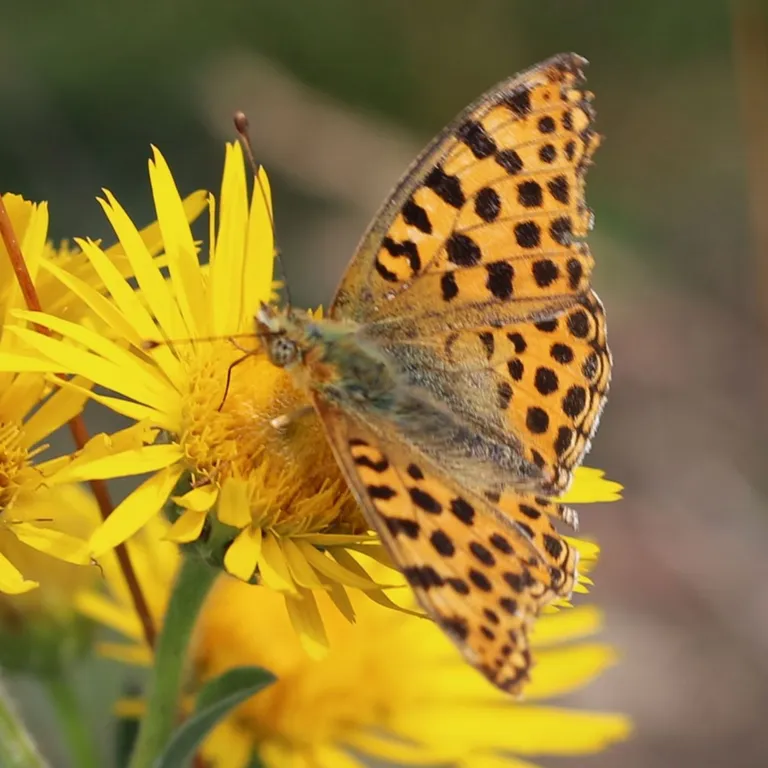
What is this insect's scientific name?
Issoria lathonia
